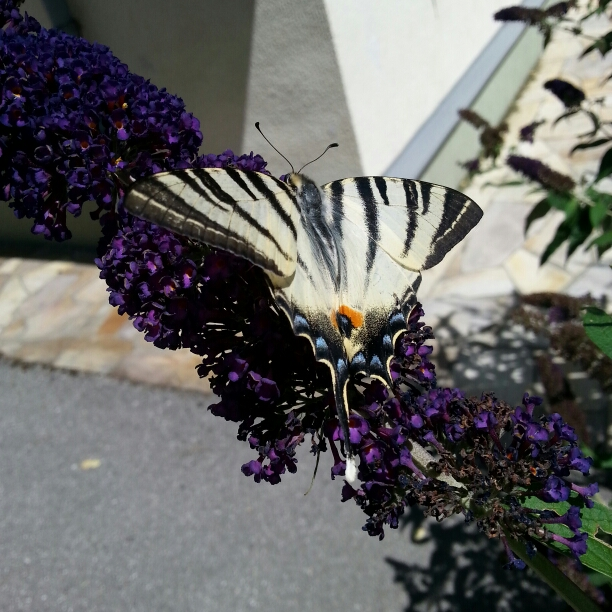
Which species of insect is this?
Iphiclides podalirius
